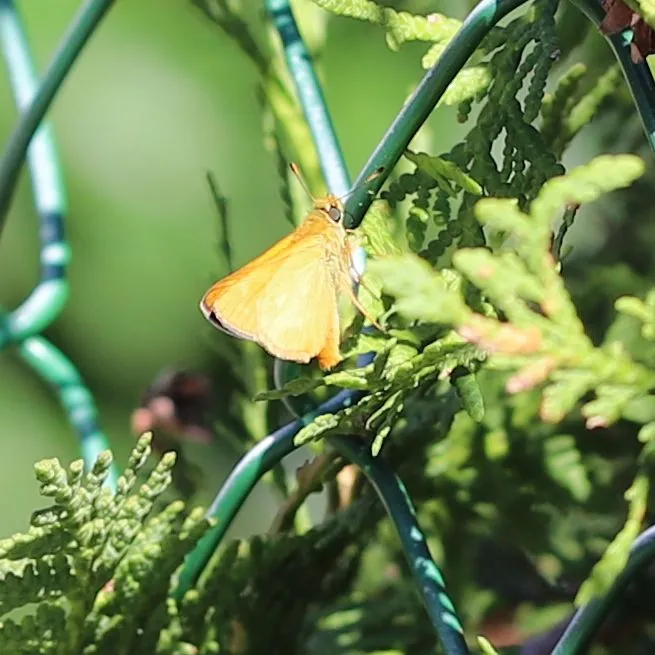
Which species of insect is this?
Ochlodes sylvanus (also Ochlodes venata)
